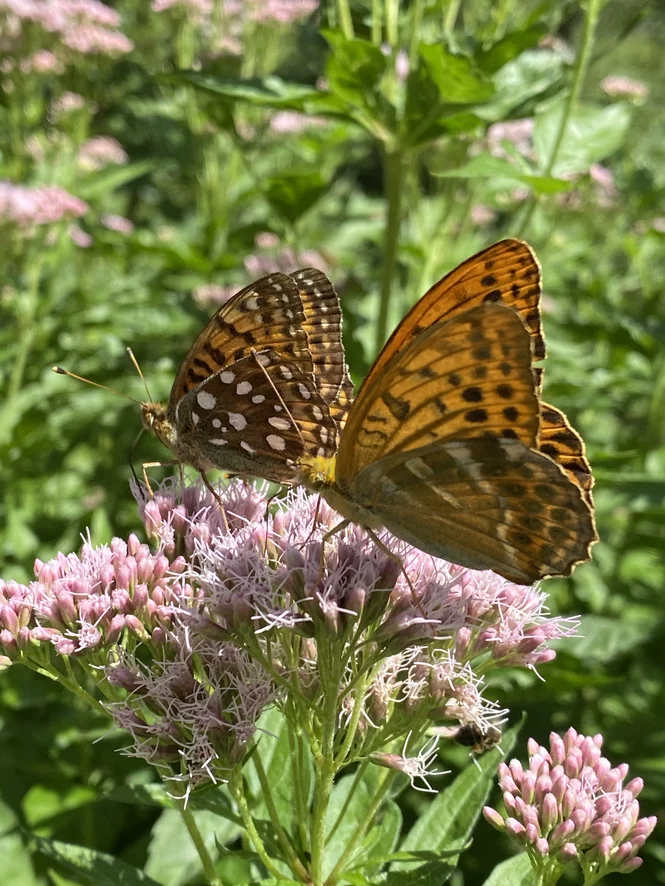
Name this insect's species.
Speyeria aglaja
